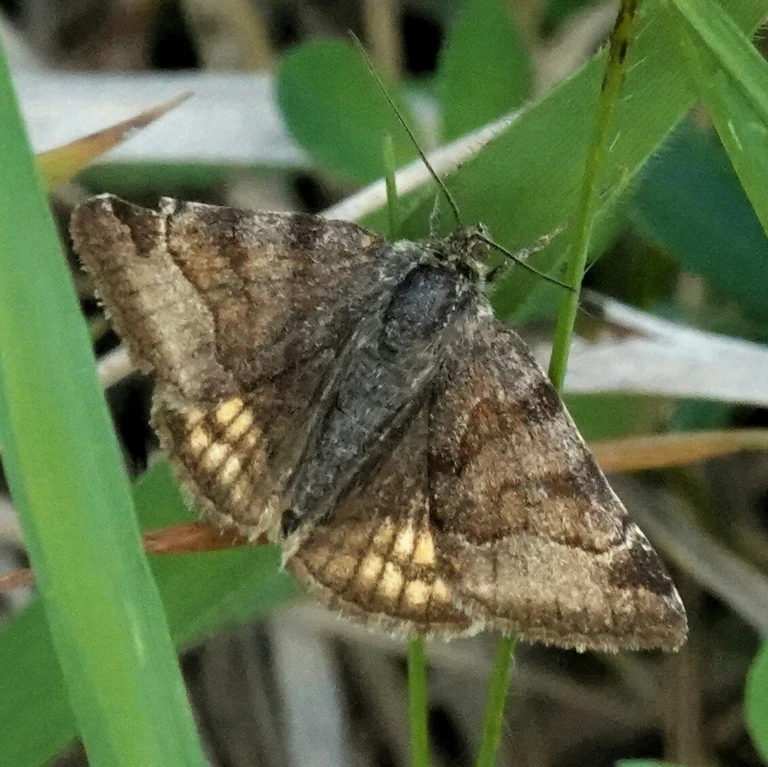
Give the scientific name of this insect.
Euclidia glyphica
